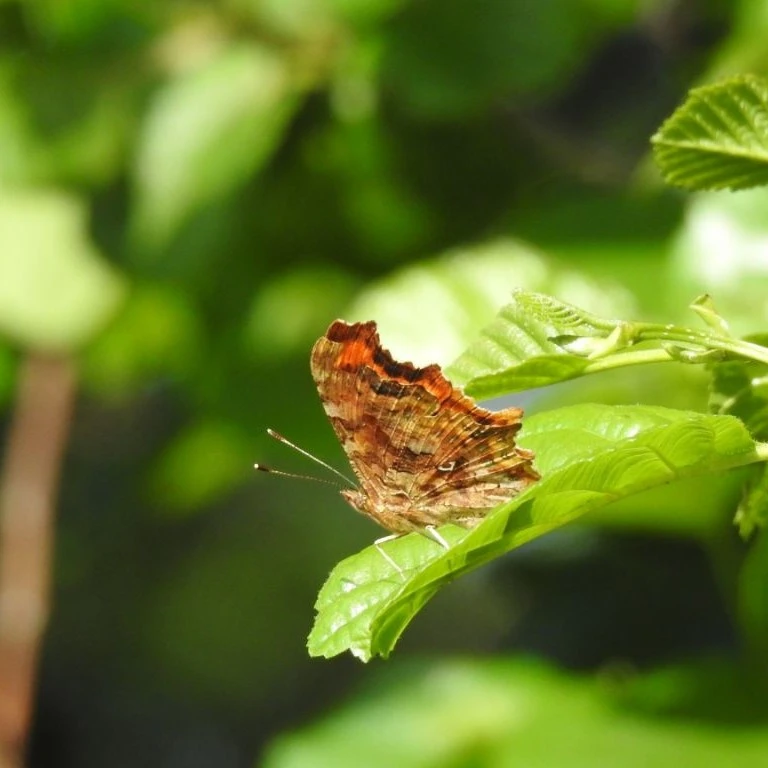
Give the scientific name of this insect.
Polygonia c-album
